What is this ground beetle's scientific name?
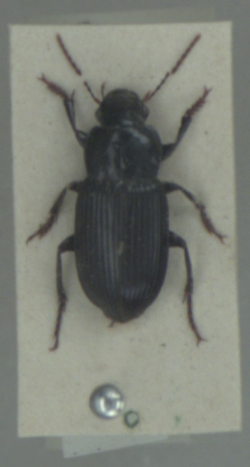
Harpalus rufipalpis
